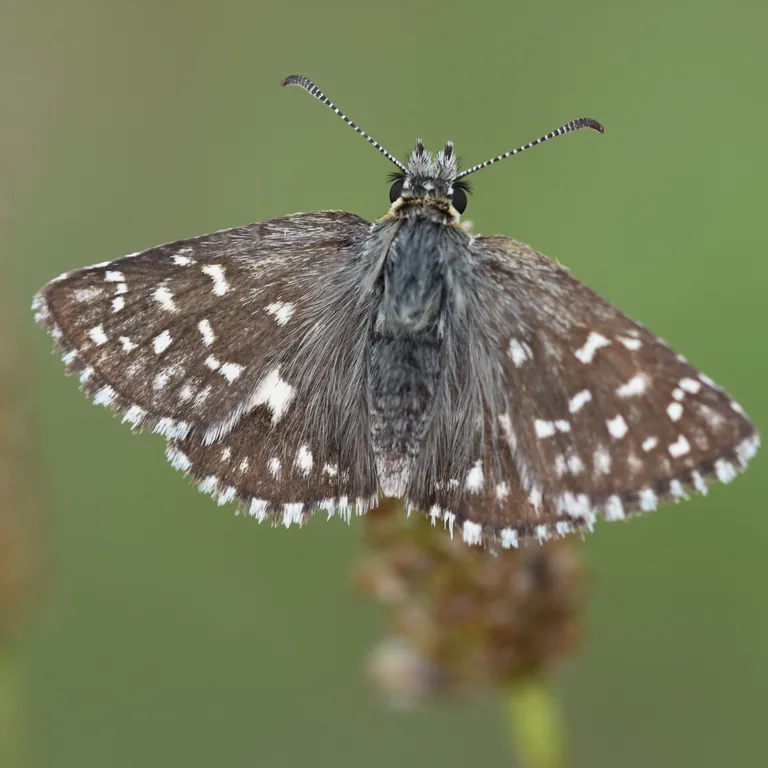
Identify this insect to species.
Pyrgus malvae
